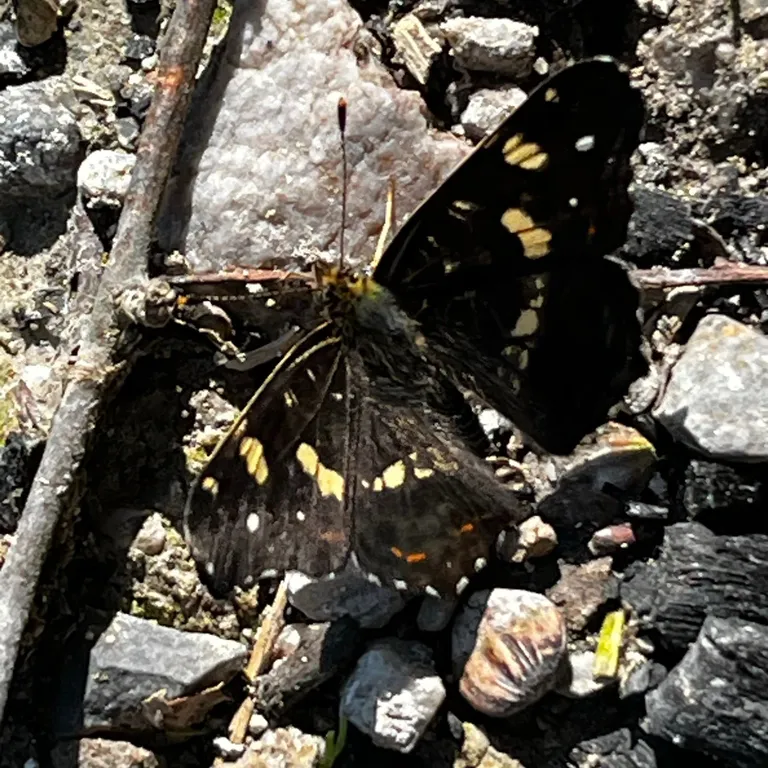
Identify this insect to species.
Araschnia levana
